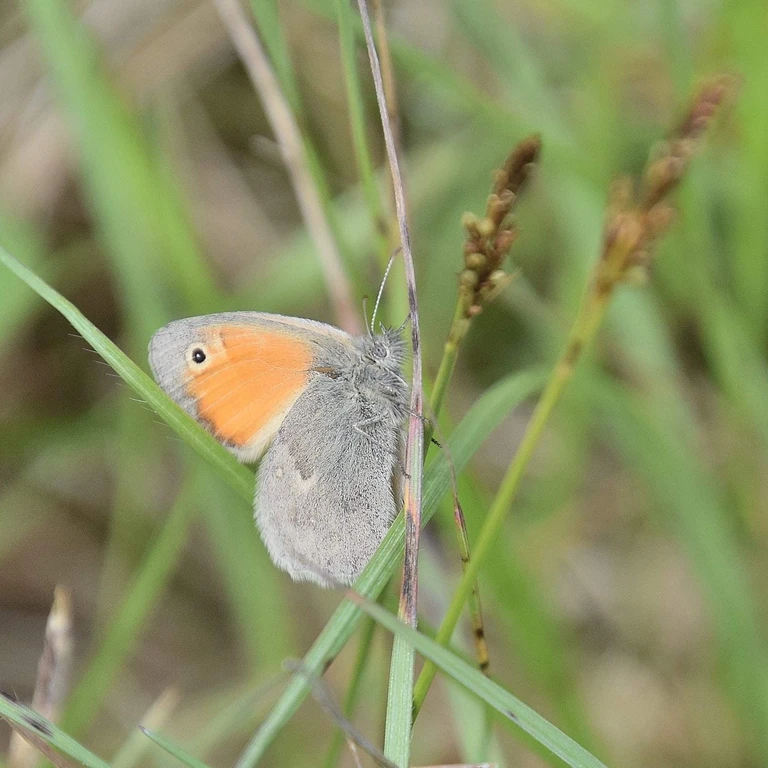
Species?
Coenonympha pamphilus
